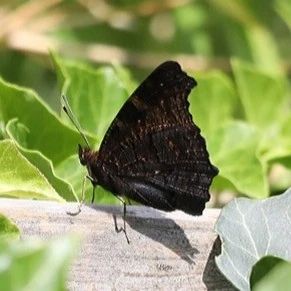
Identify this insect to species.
Aglais io
